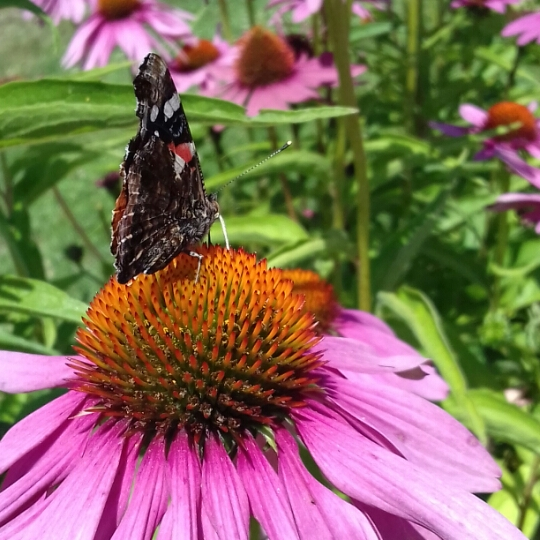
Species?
Vanessa atalanta
